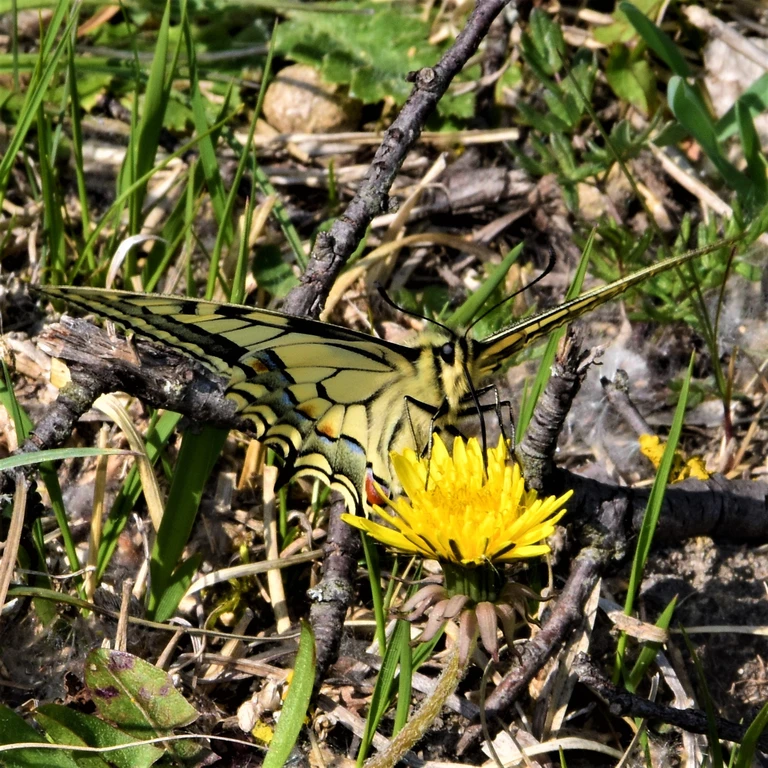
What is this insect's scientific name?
Papilio machaon
